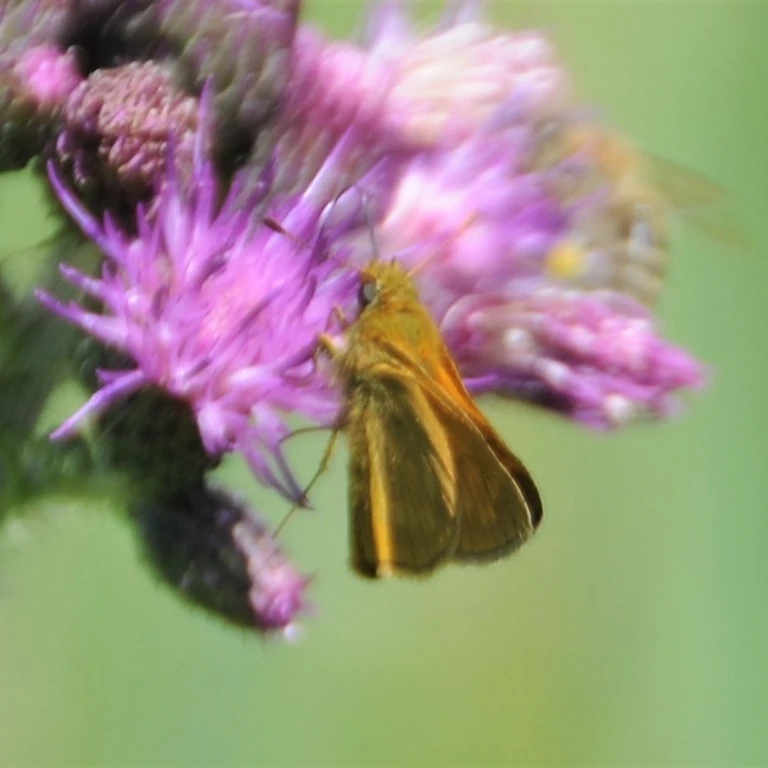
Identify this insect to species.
Ochlodes sylvanus (also Ochlodes venata)
